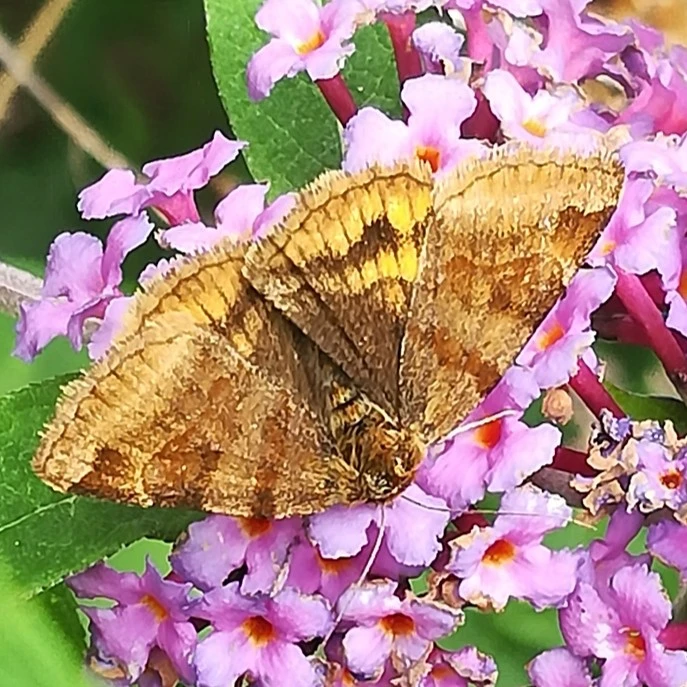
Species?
Euclidia glyphica
